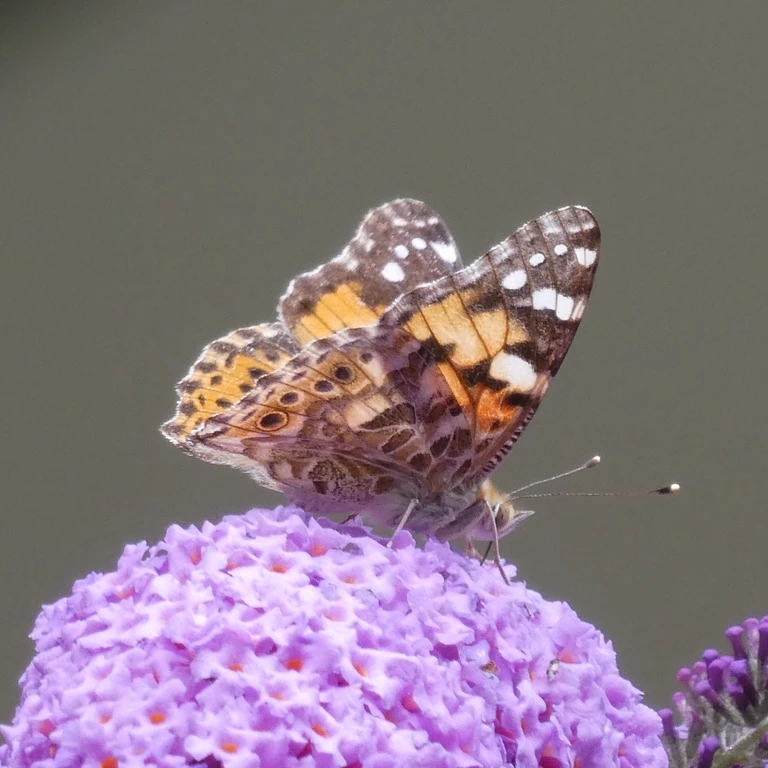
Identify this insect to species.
Vanessa cardui
